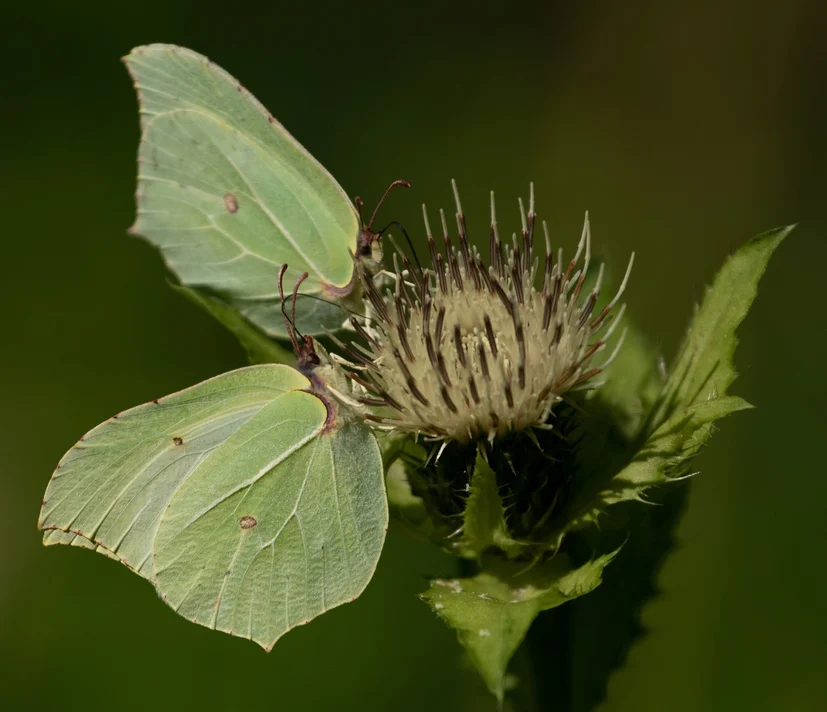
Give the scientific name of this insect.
Gonepteryx rhamni
